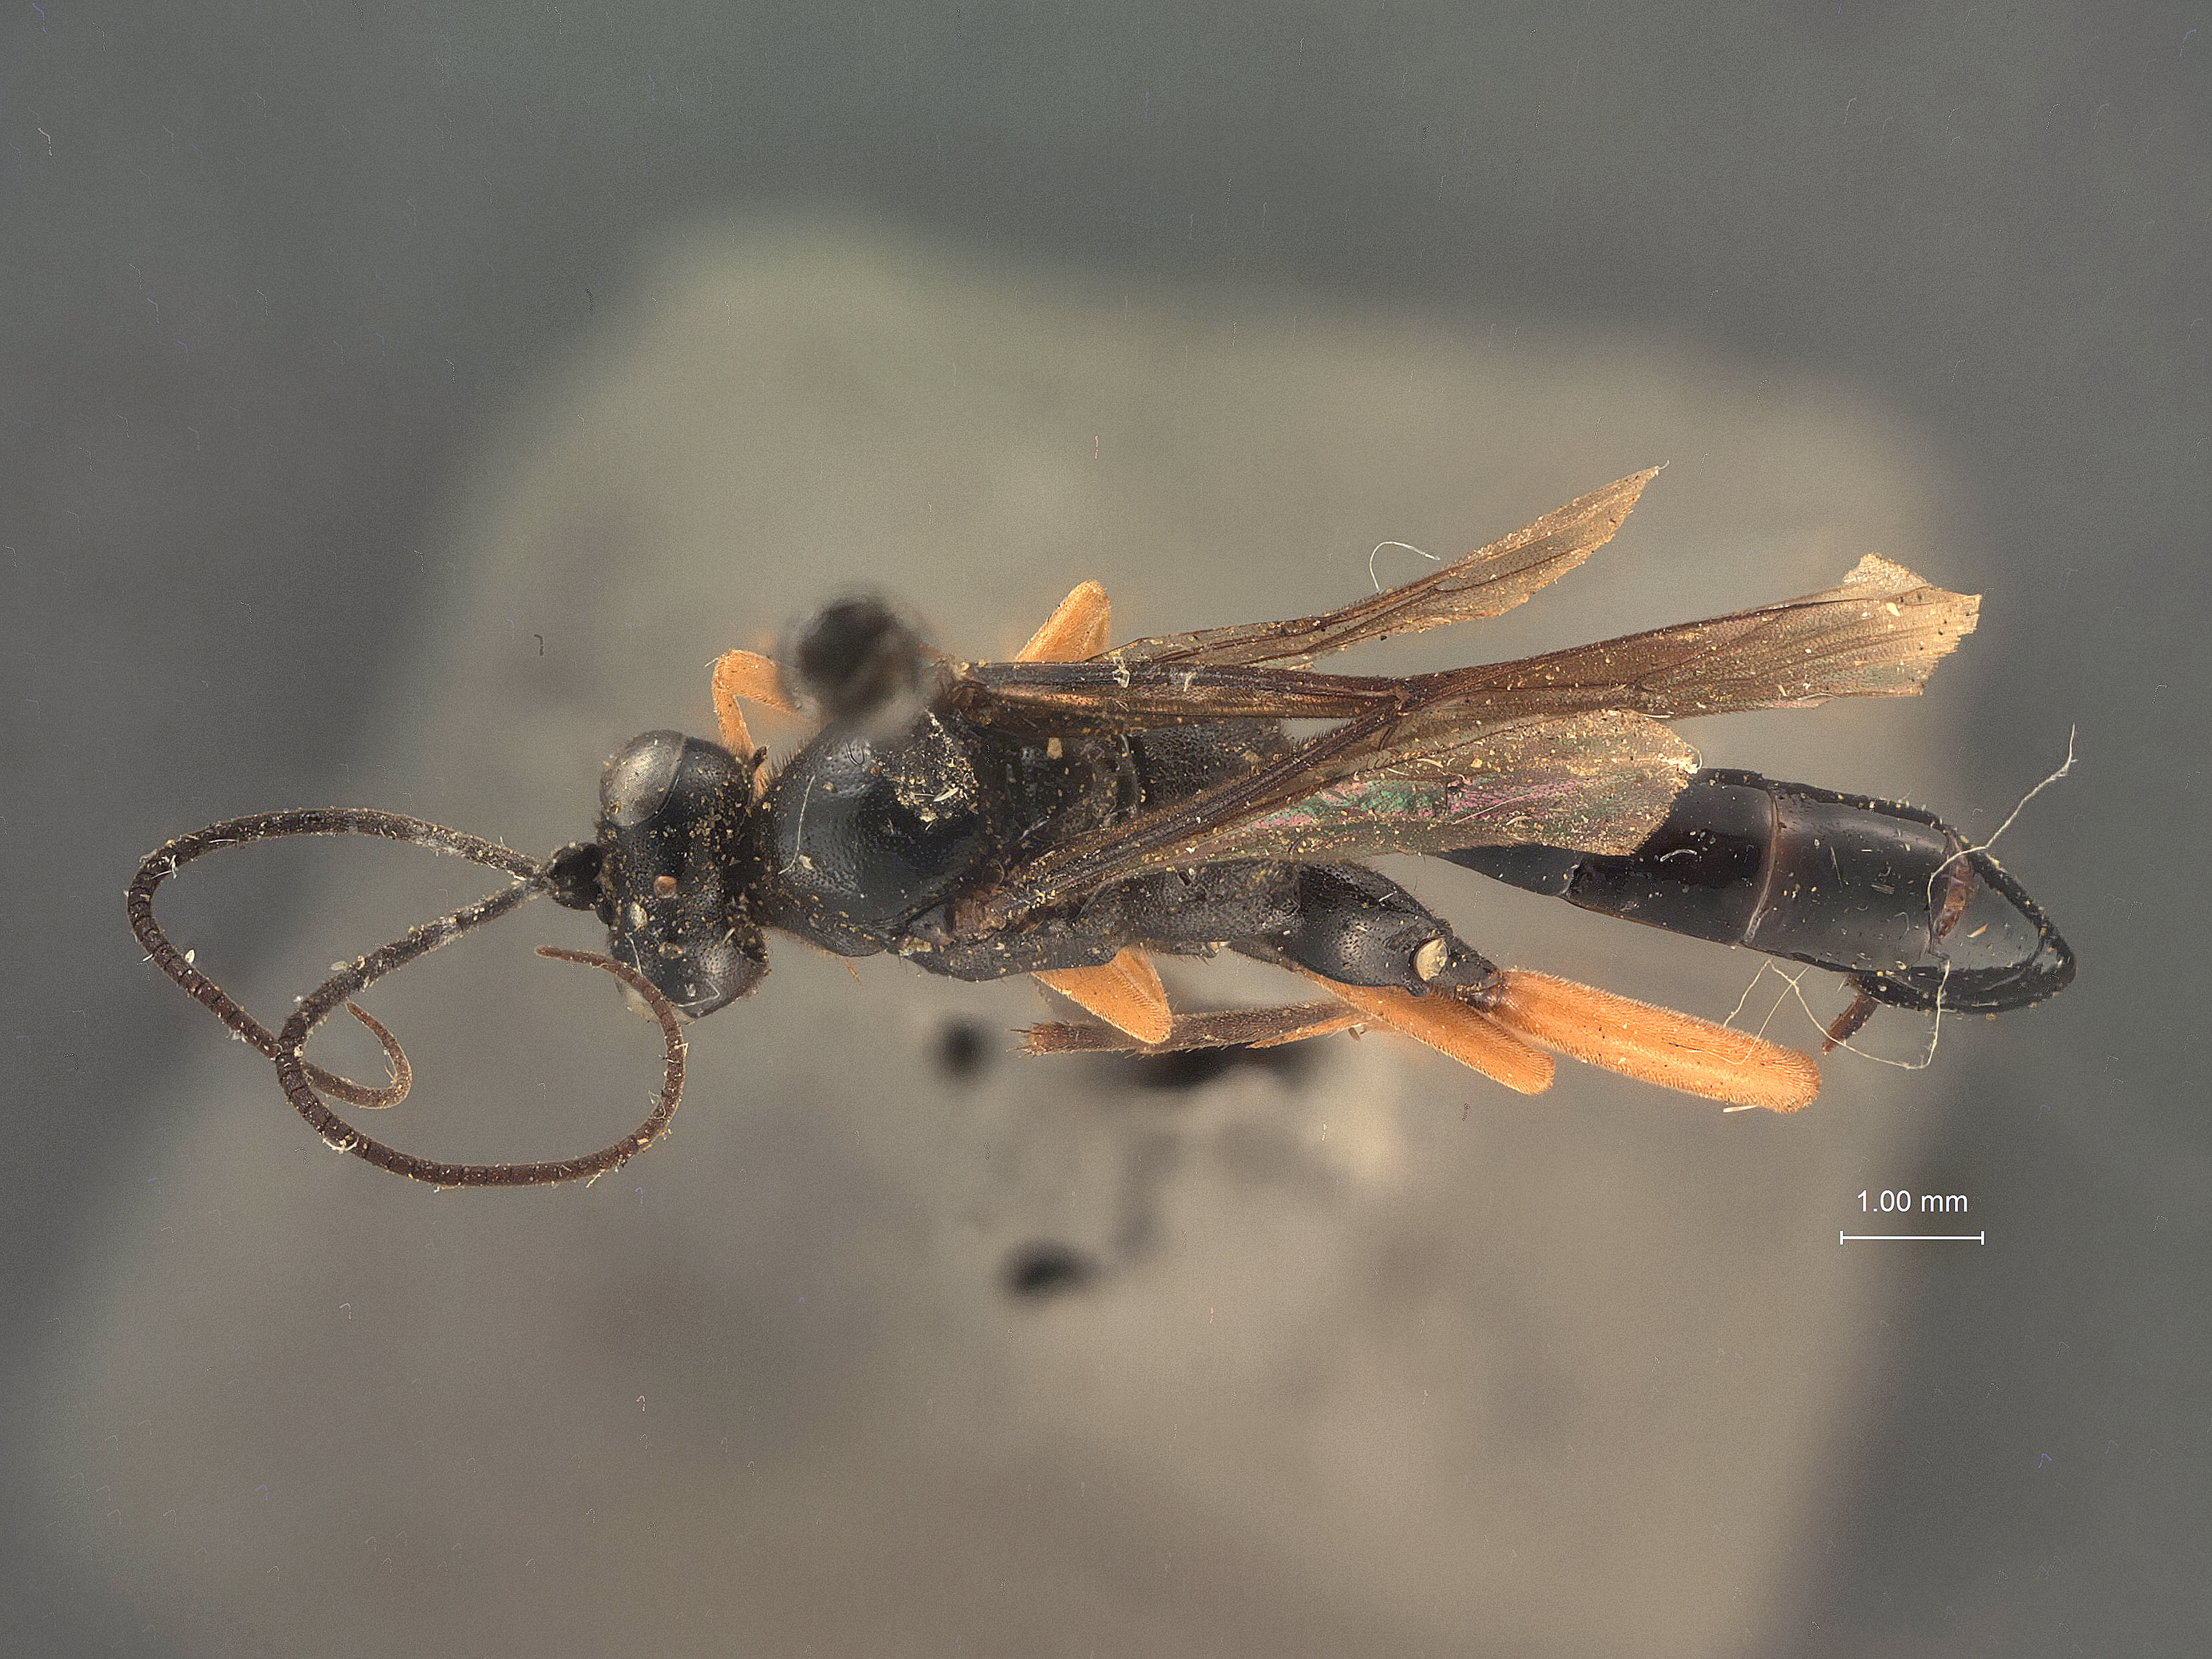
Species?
Exetastes dilutipes
